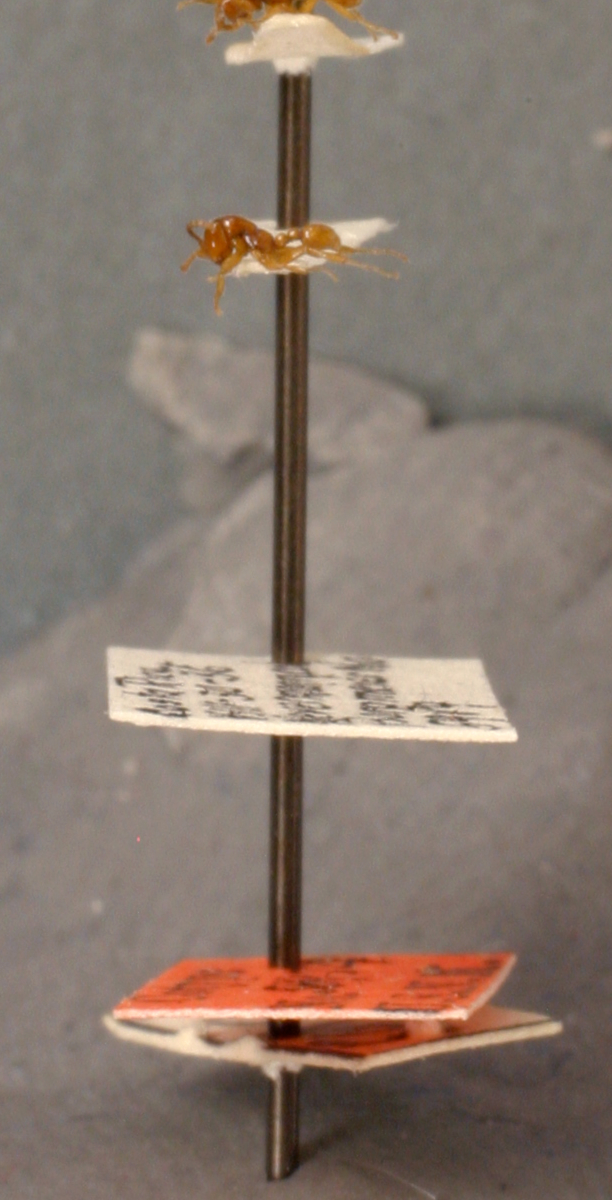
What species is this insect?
Eciton marginatum
